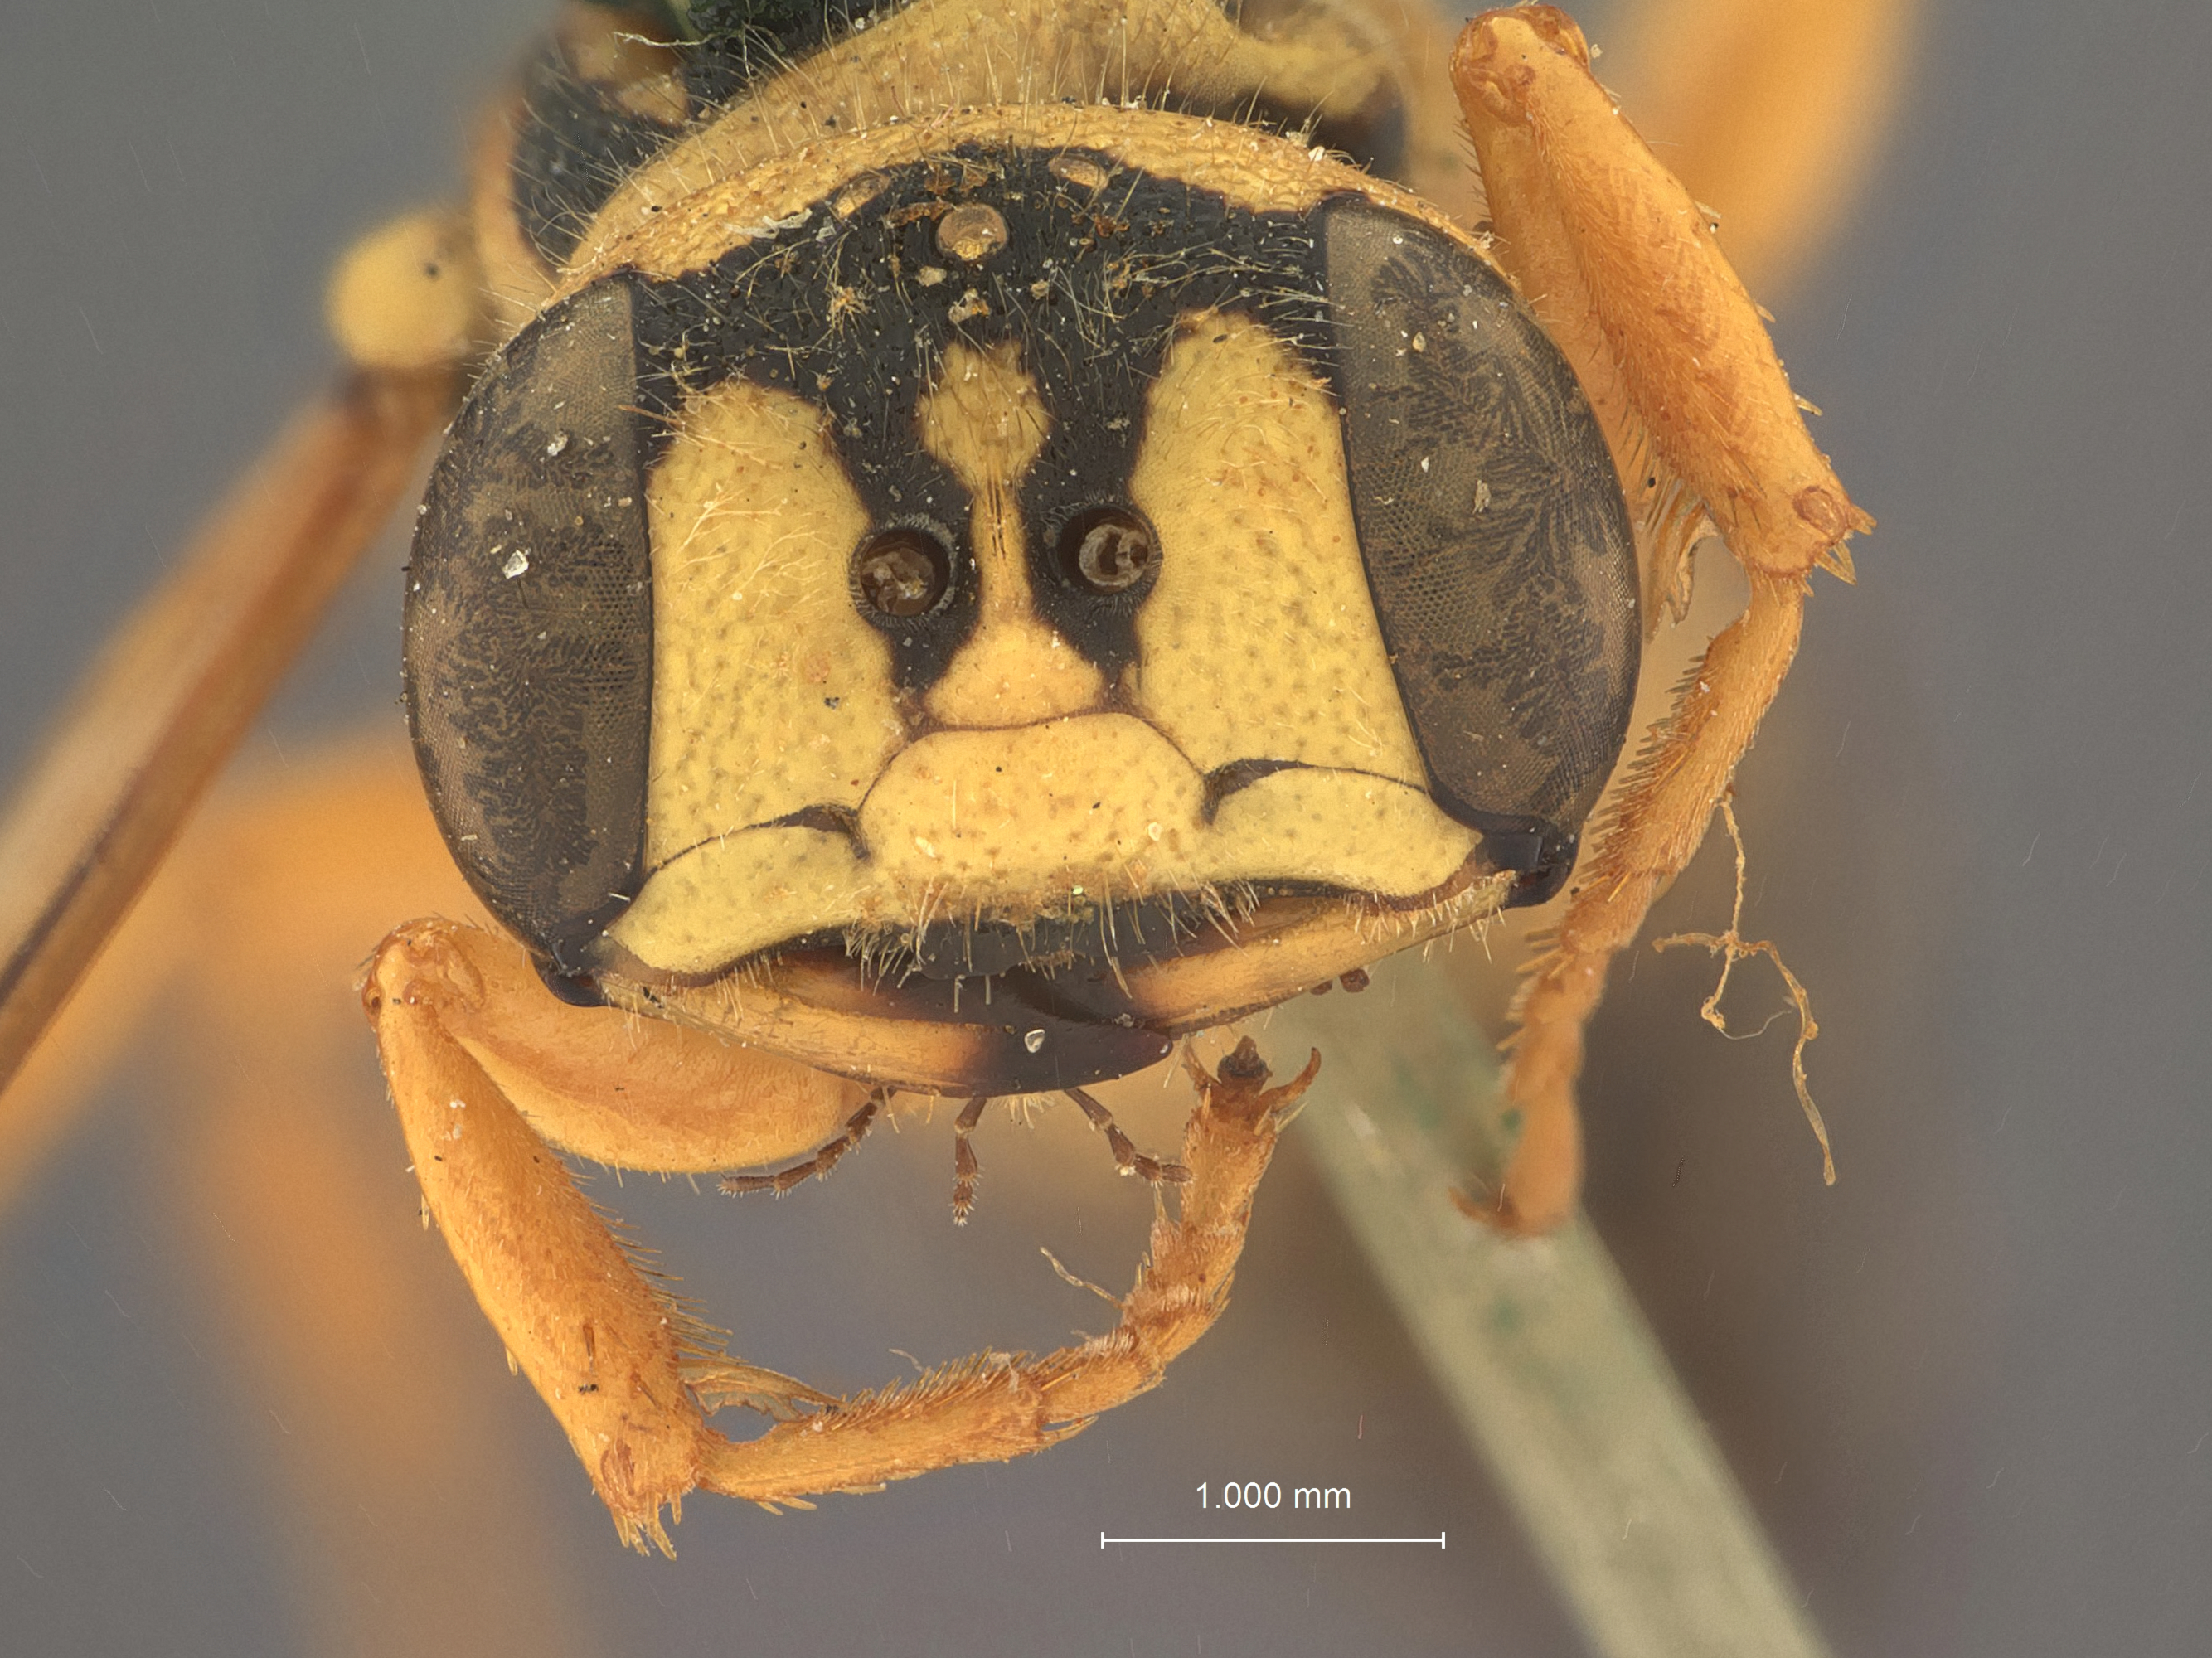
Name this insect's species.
Cerceris manflava
